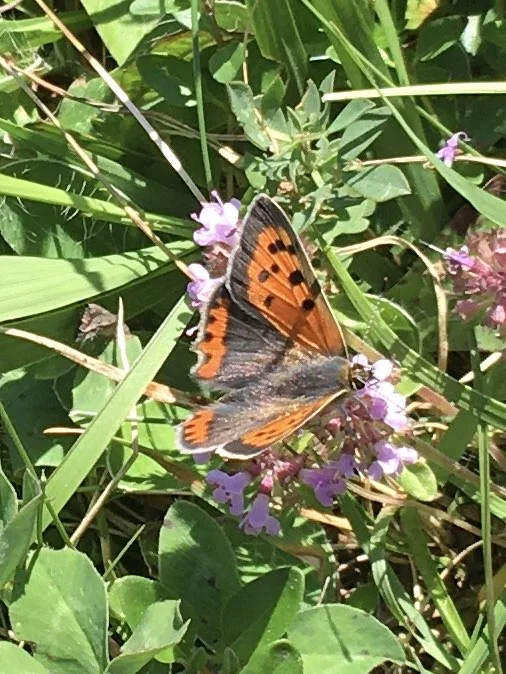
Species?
Lycaena phlaeas
